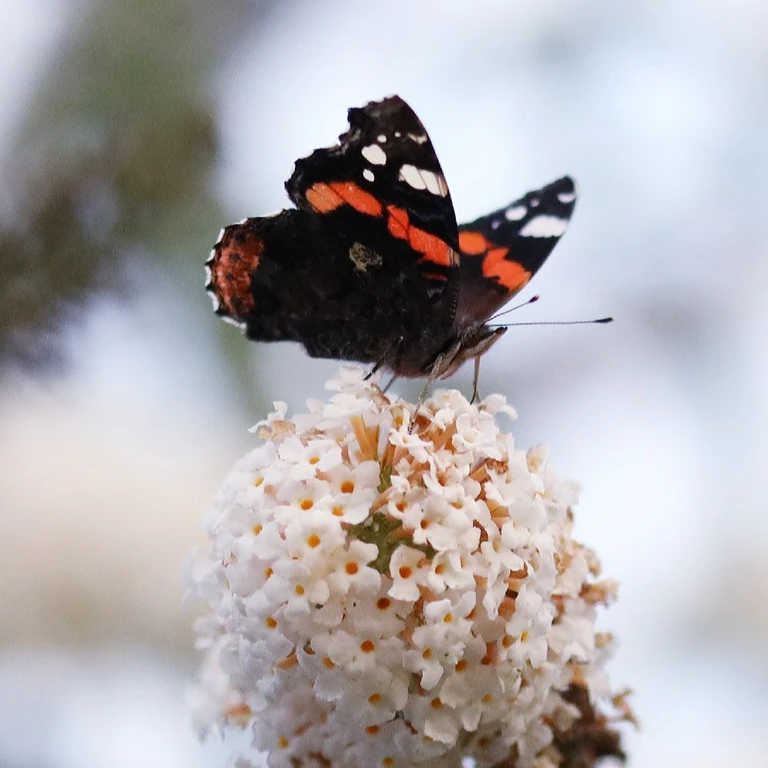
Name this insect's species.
Vanessa atalanta
